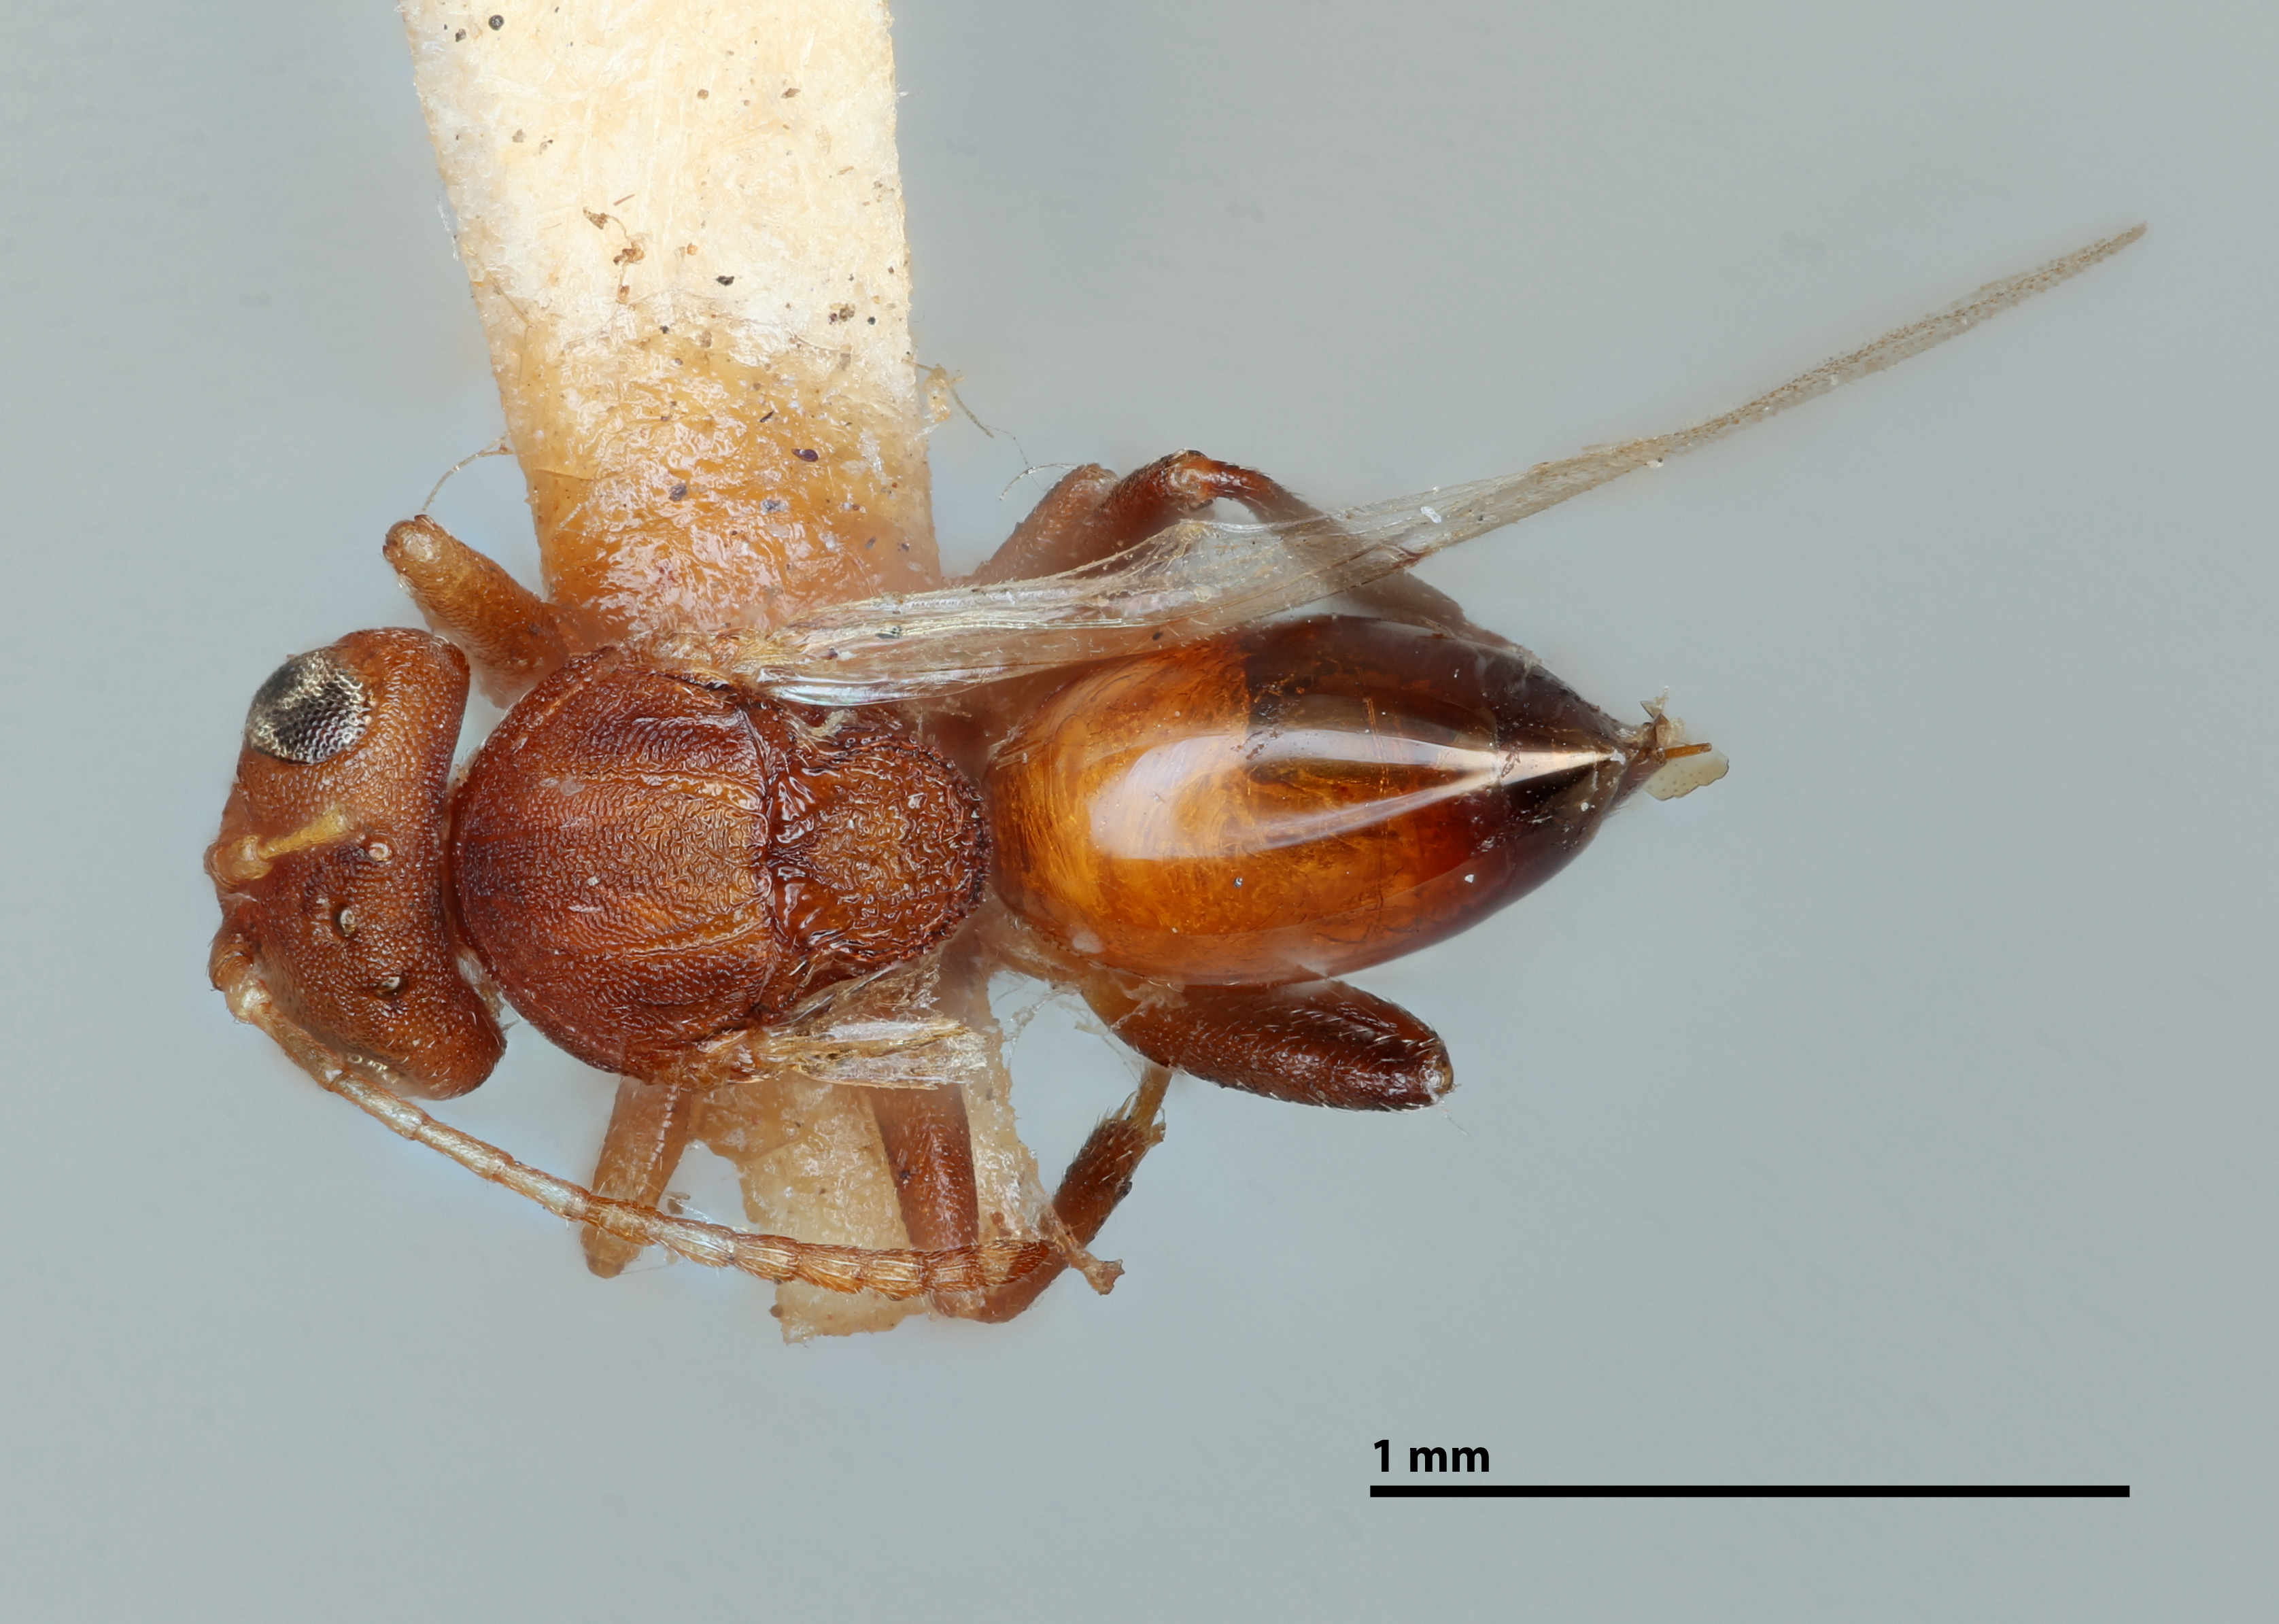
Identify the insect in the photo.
Andricus topiarius
